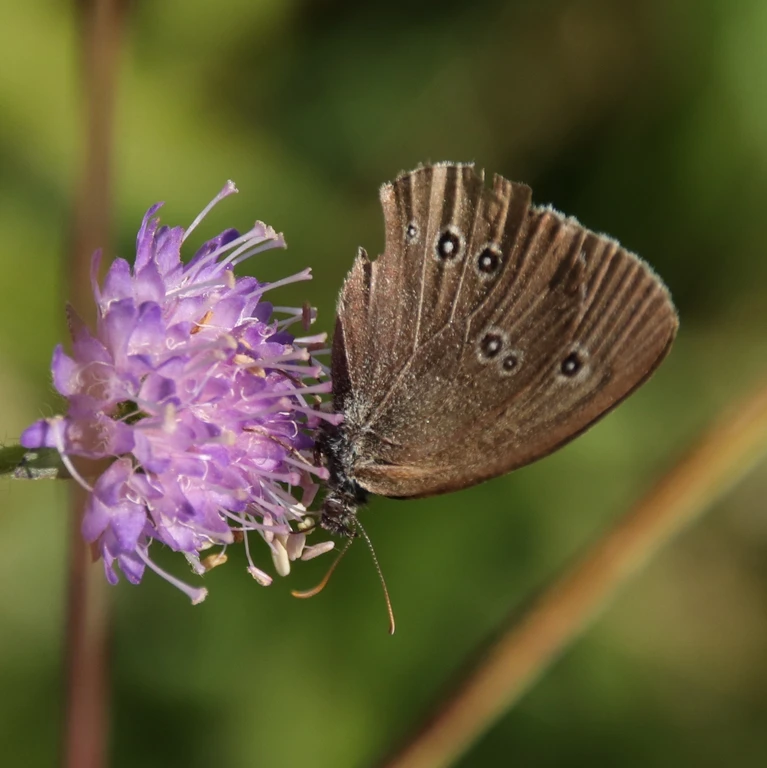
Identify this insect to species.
Aphantopus hyperantus
